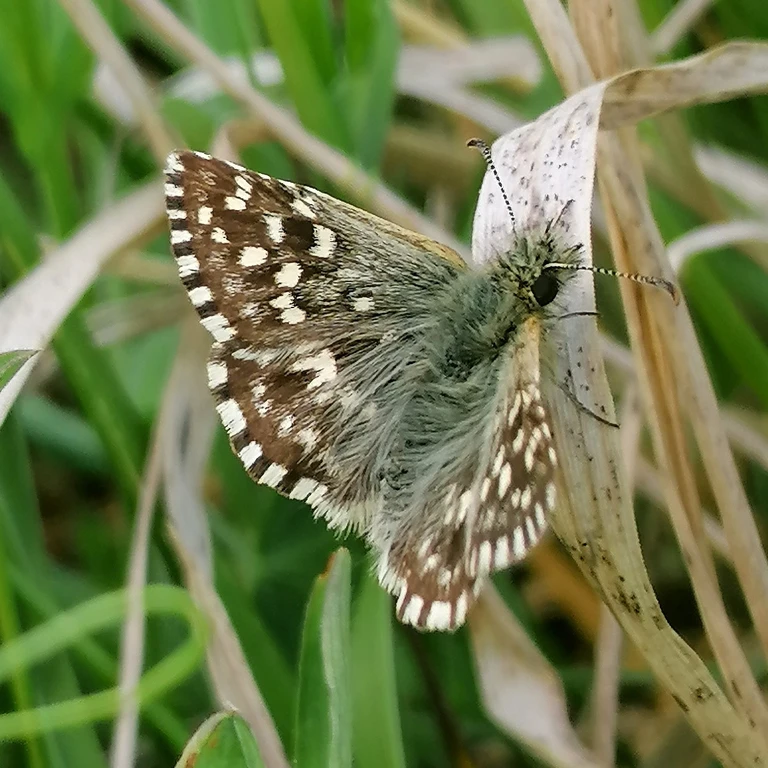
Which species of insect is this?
Pyrgus malvae
